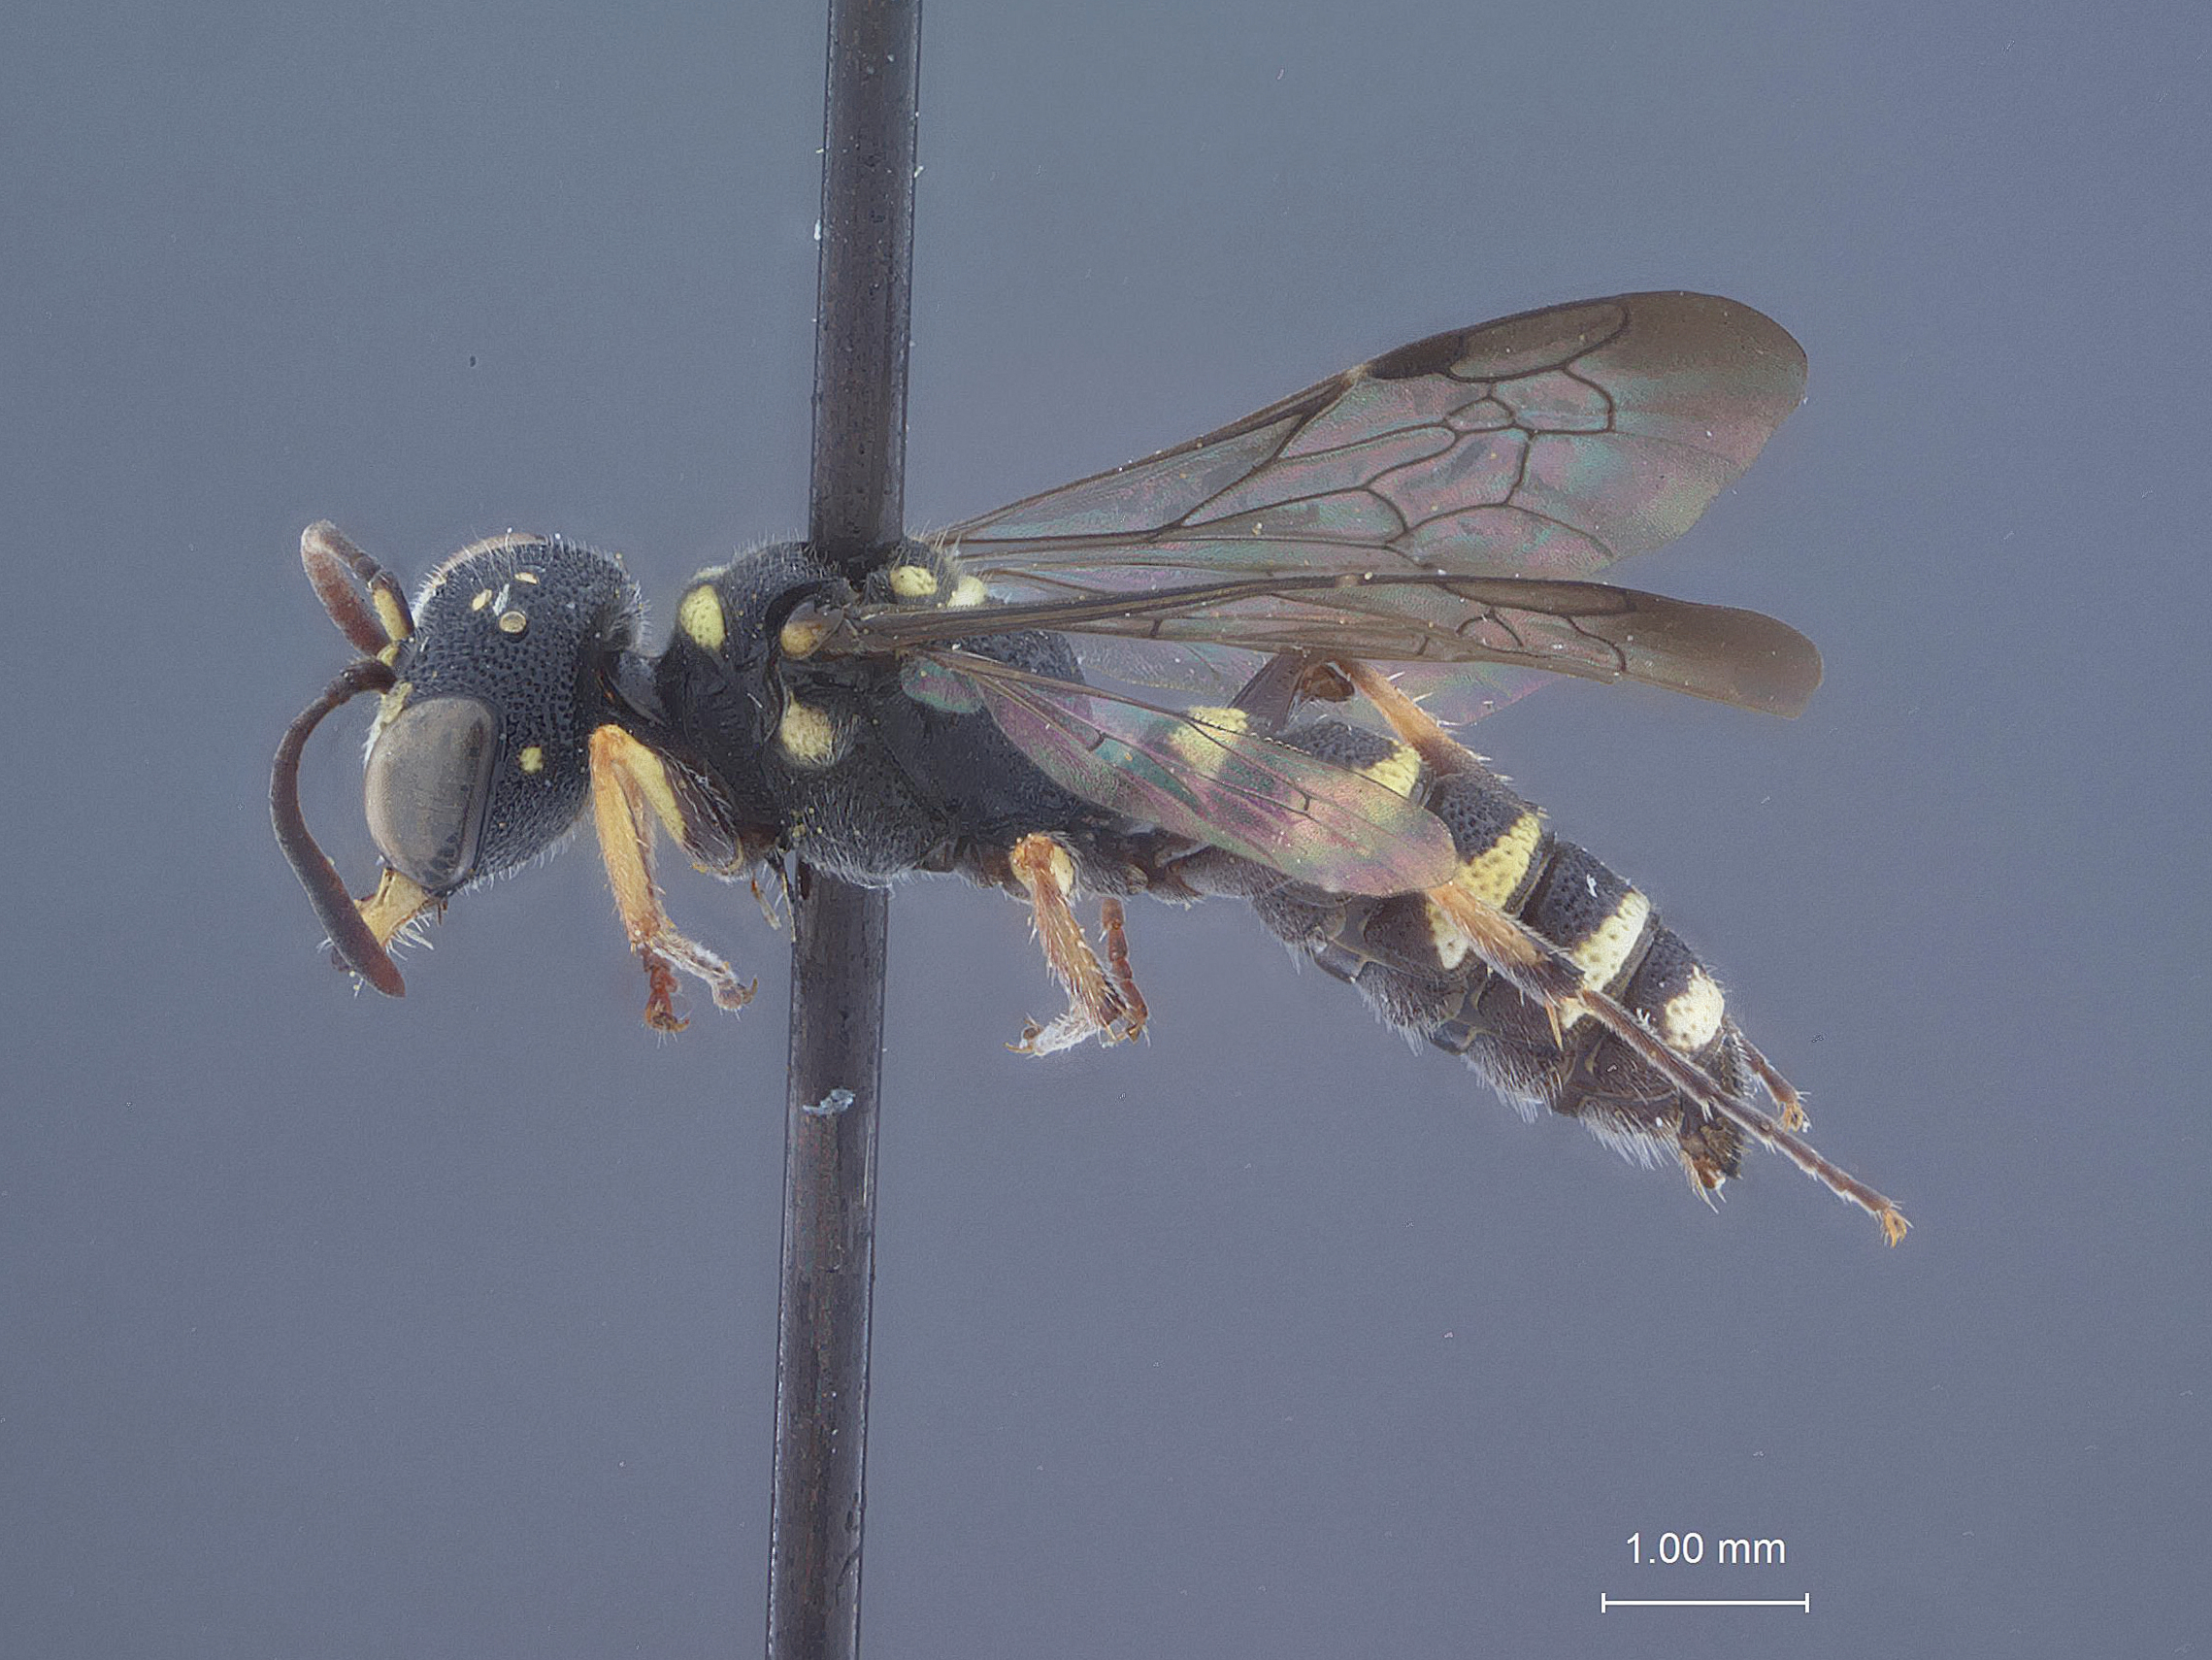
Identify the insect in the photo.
Cerceris finitima
